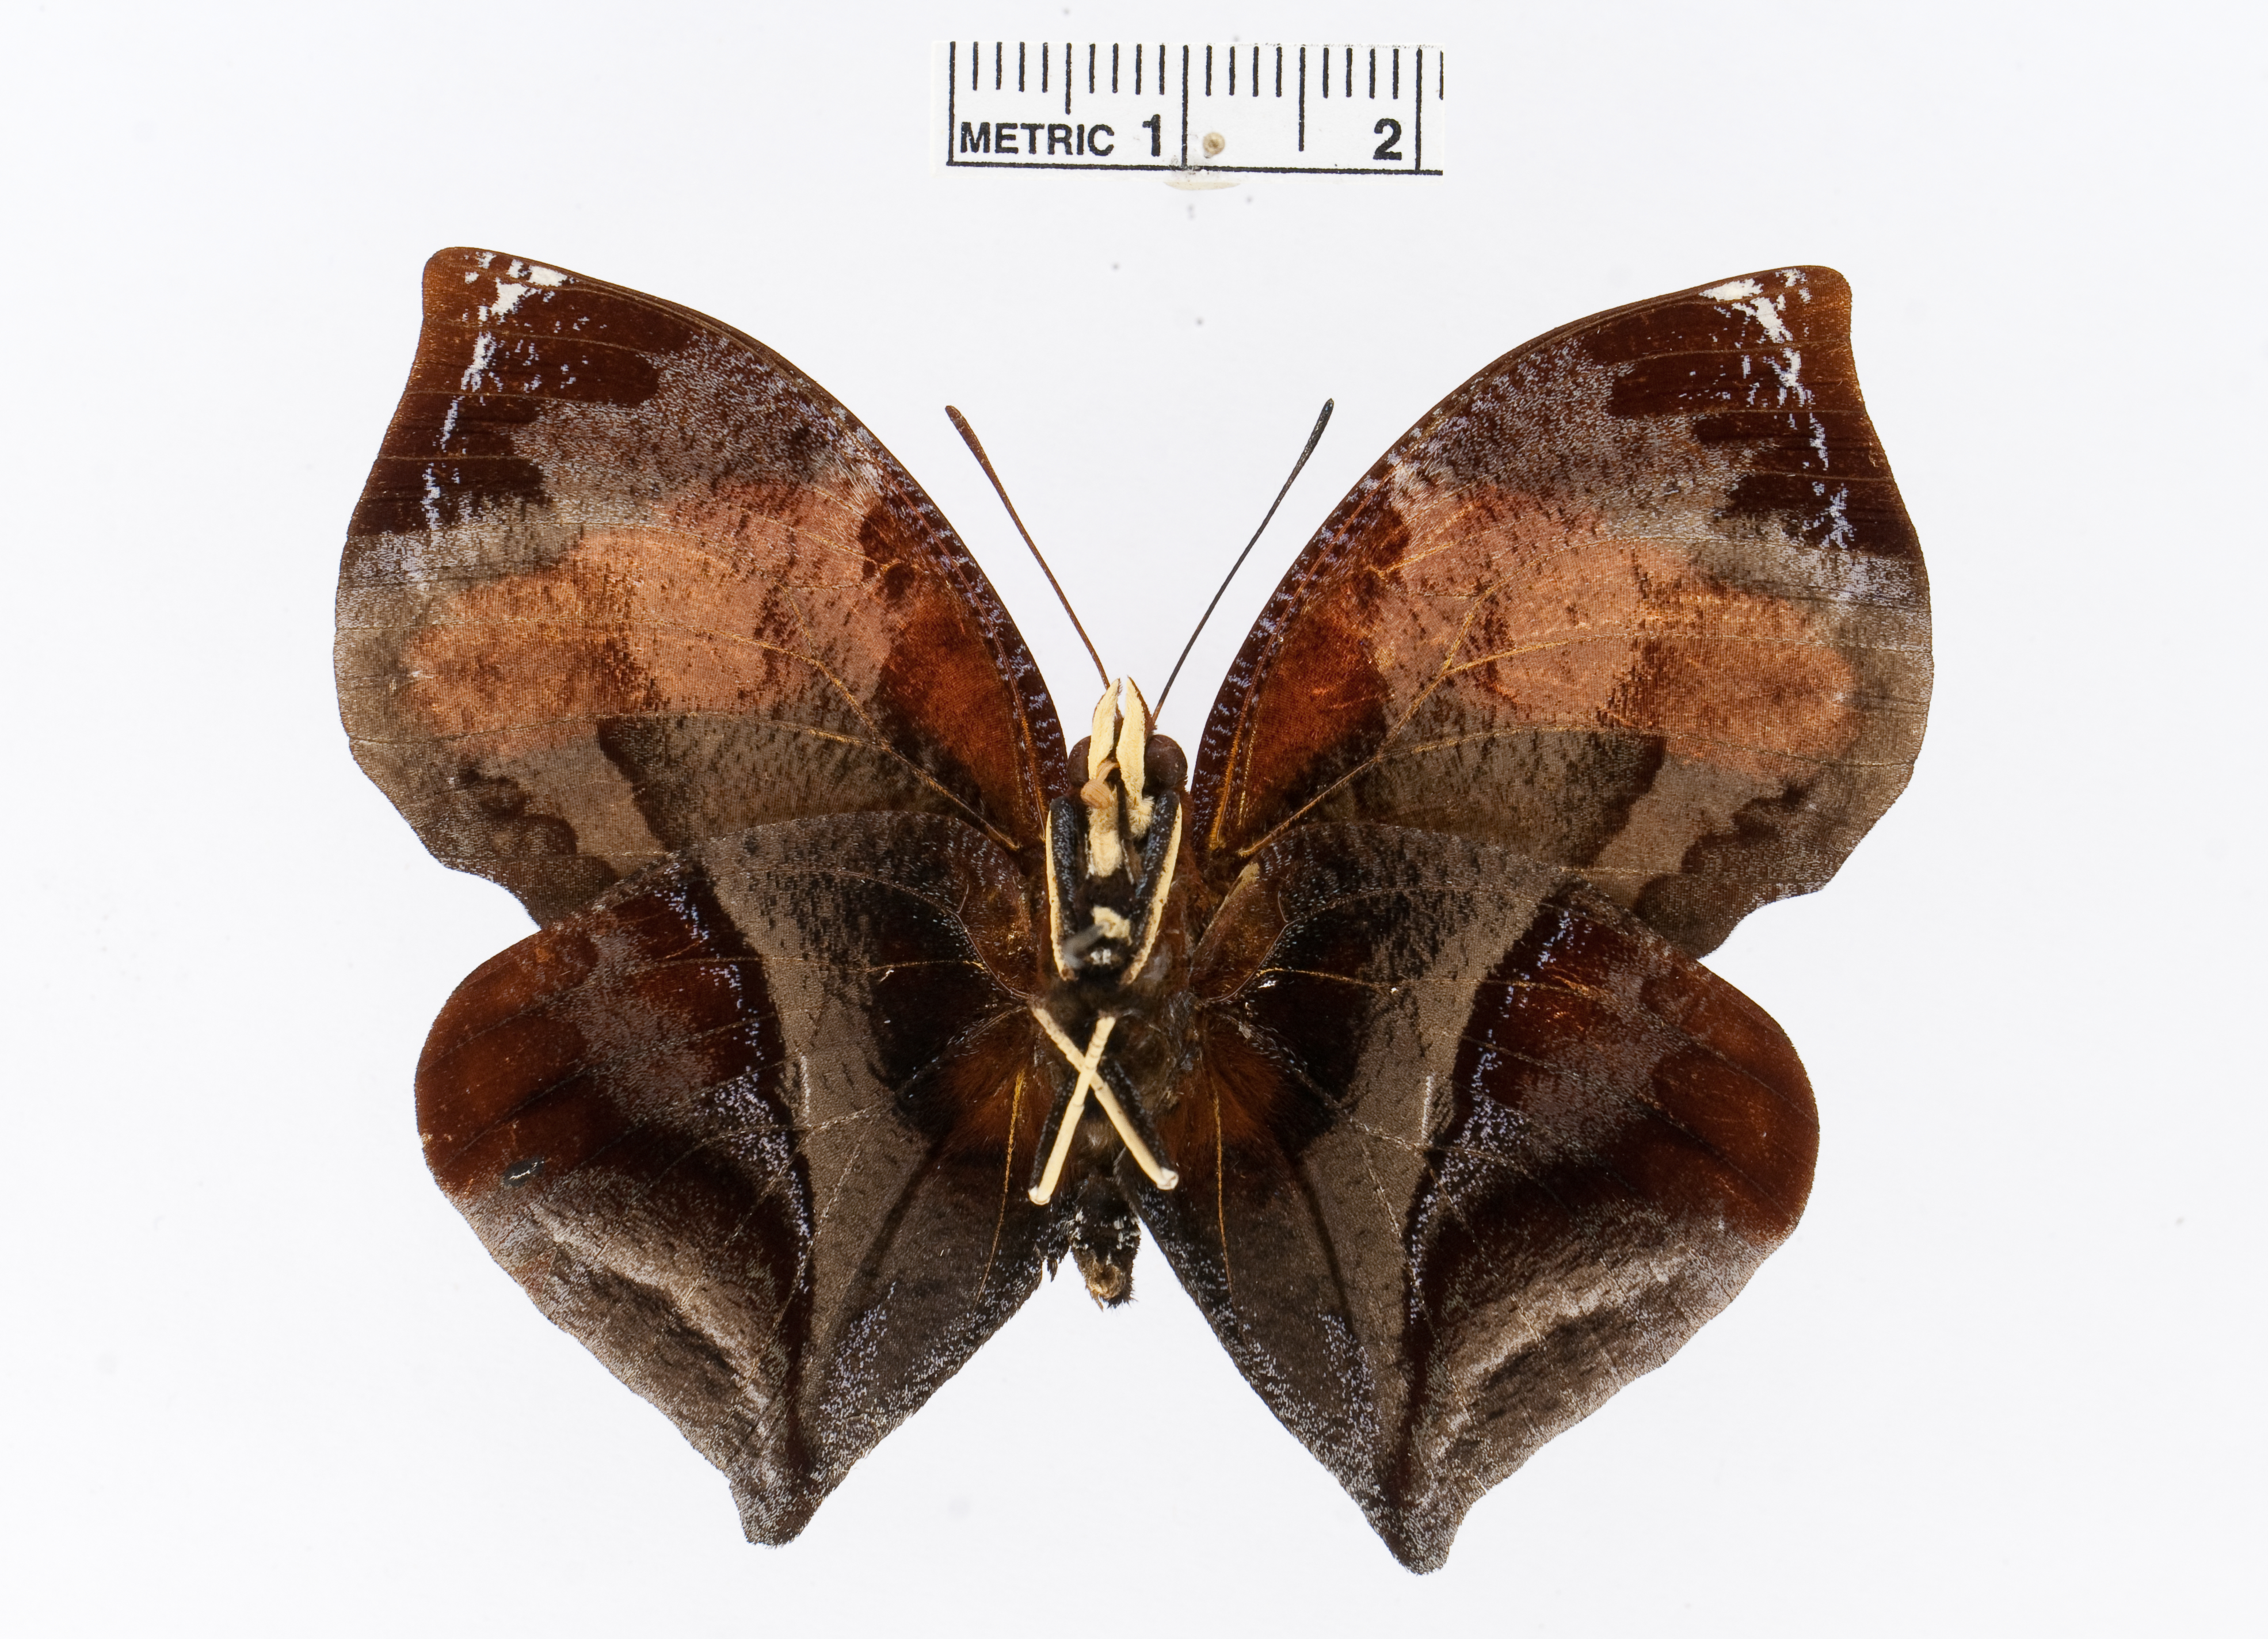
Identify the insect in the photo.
Siderone syntyche
